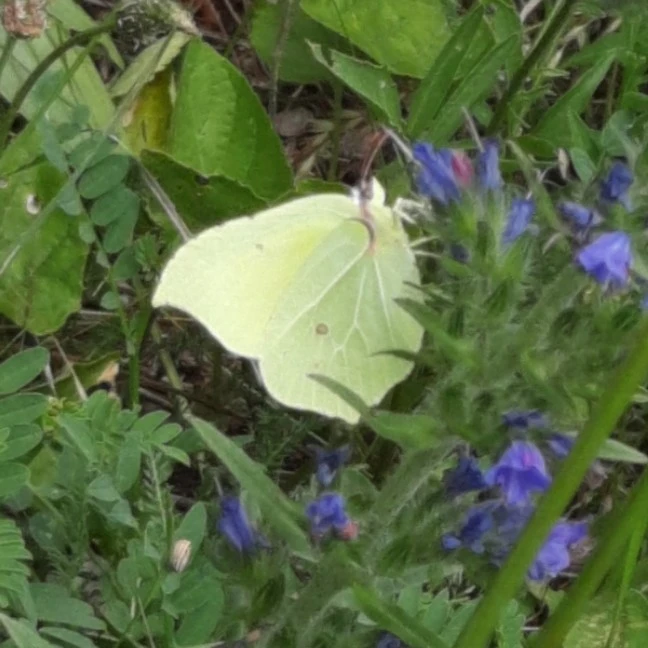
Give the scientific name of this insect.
Gonepteryx rhamni
